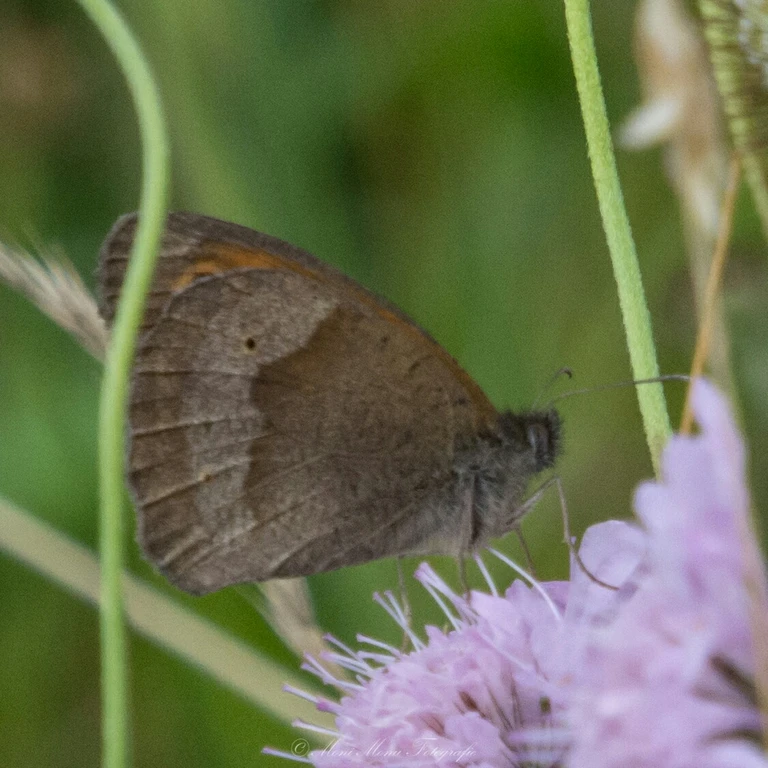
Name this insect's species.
Maniola jurtina
